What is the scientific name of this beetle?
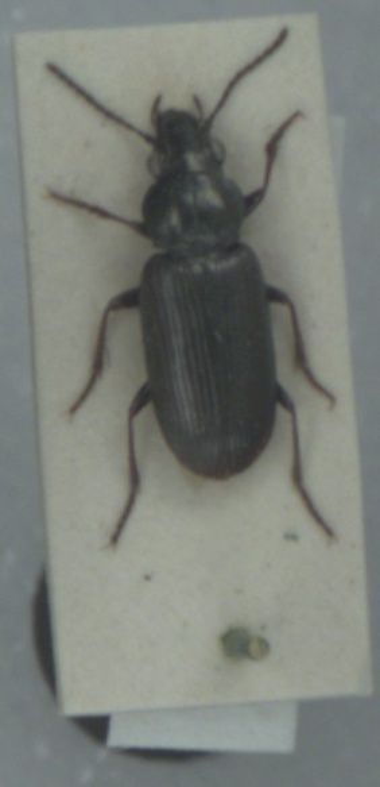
Pogonus littoralis
